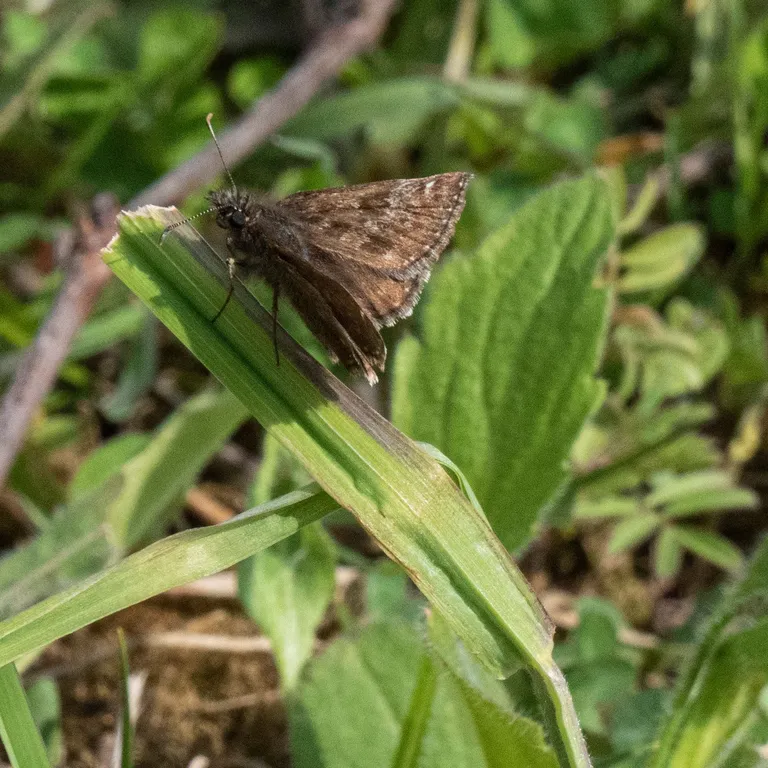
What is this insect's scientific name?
Erynnis tages
